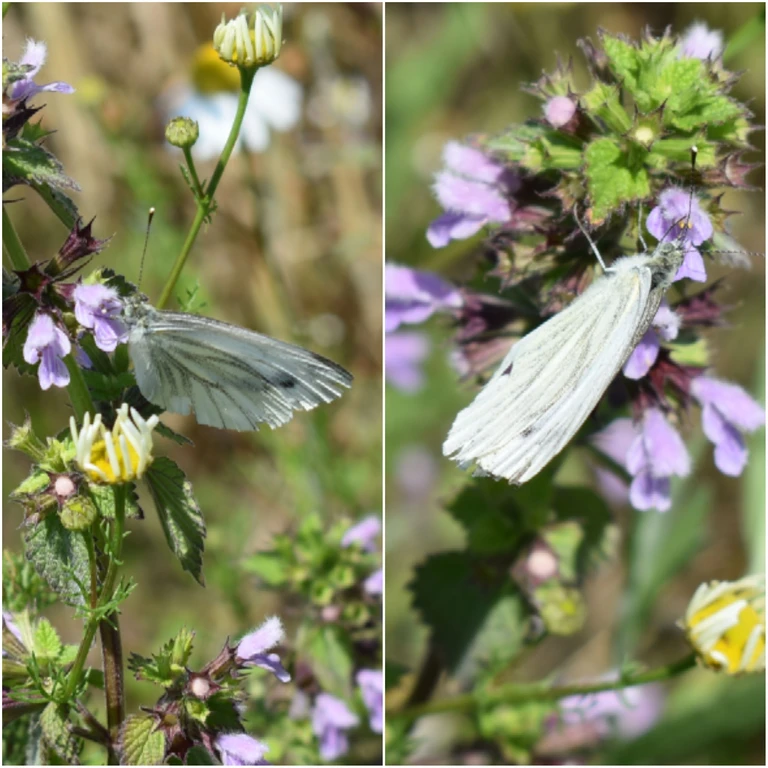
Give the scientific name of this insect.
Pieris napi
